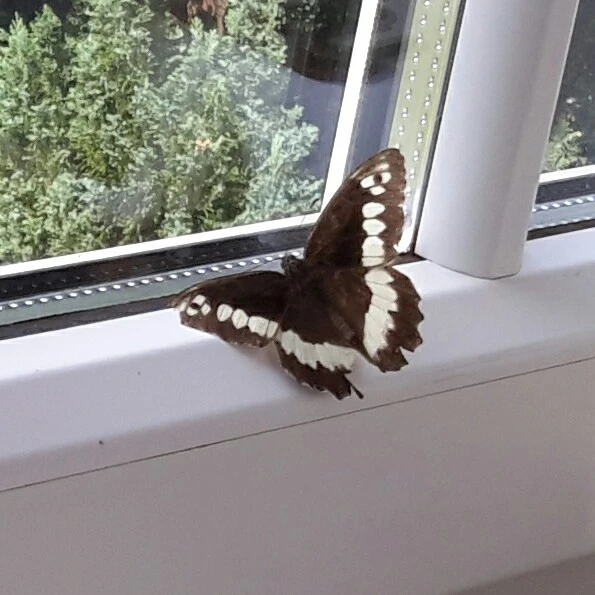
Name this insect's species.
Brintesia circe
